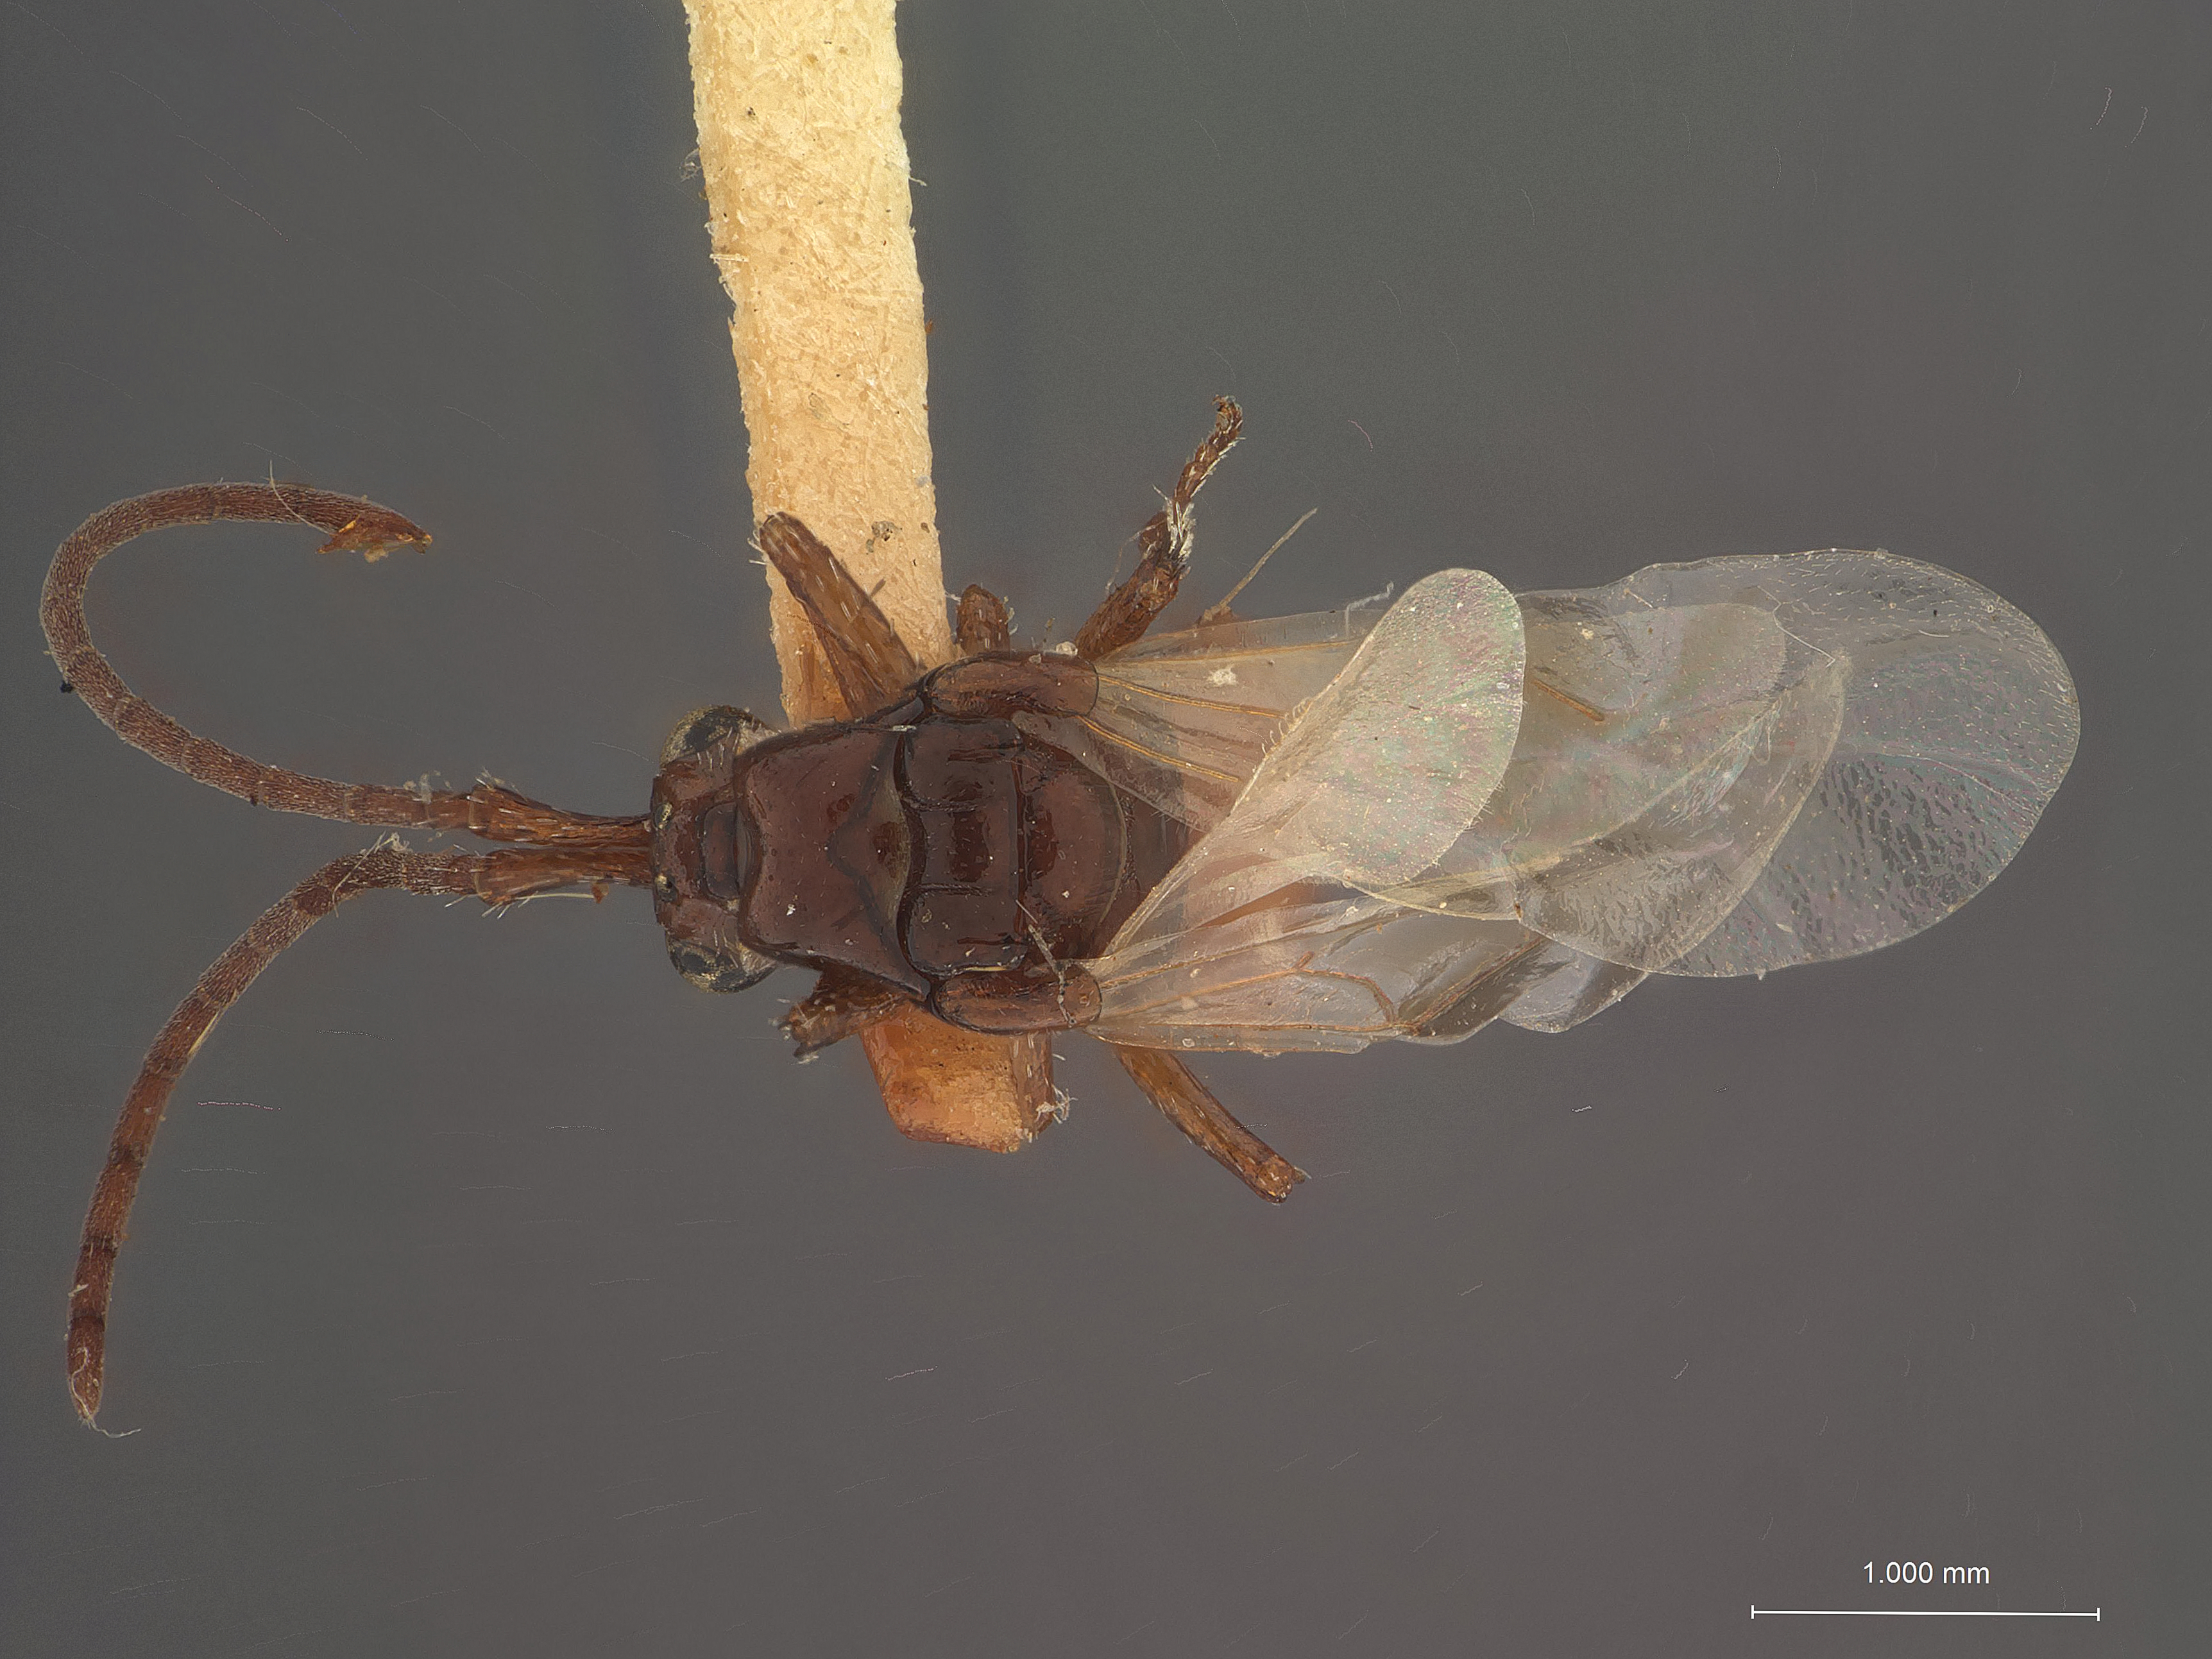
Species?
Loboscelidea carinata
